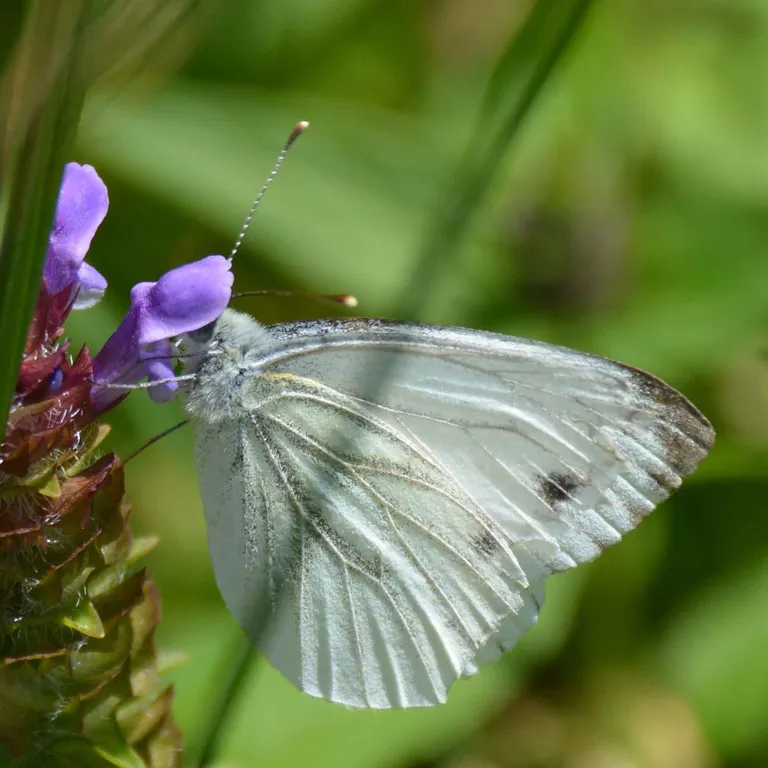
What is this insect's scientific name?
Pieris napi
